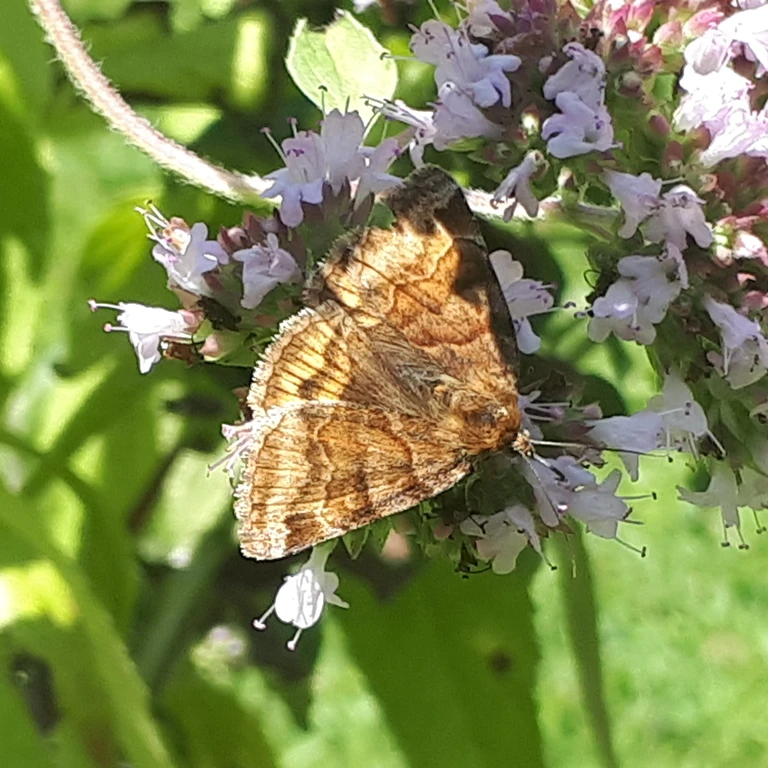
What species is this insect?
Euclidia glyphica
